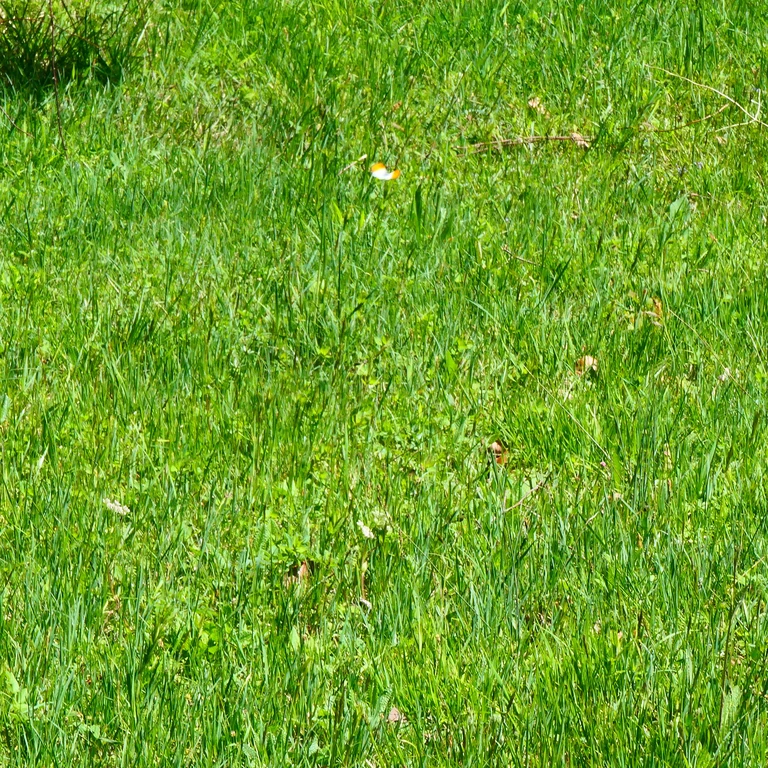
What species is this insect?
Anthocharis cardamines
